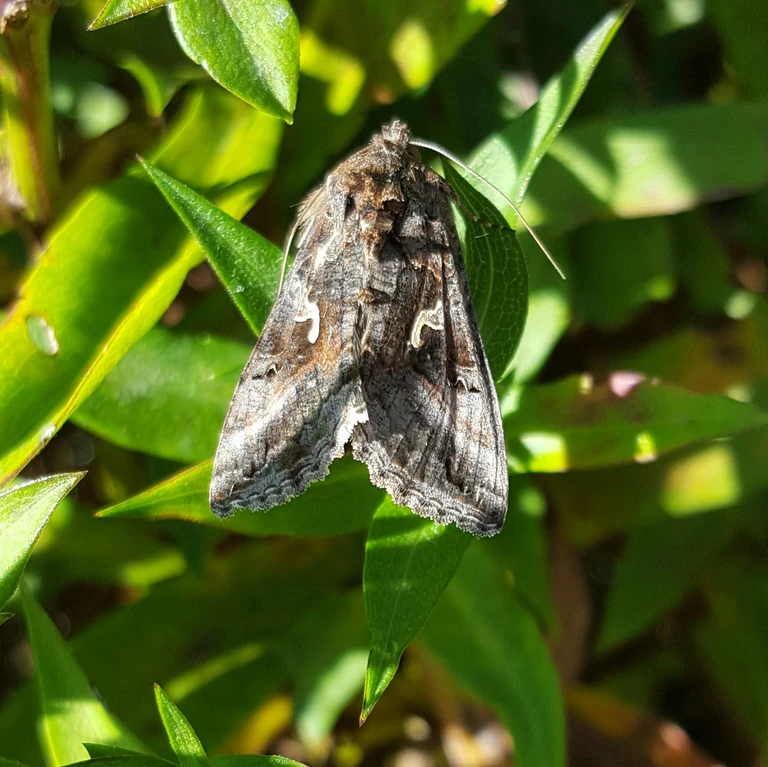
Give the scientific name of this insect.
Autographa gamma
